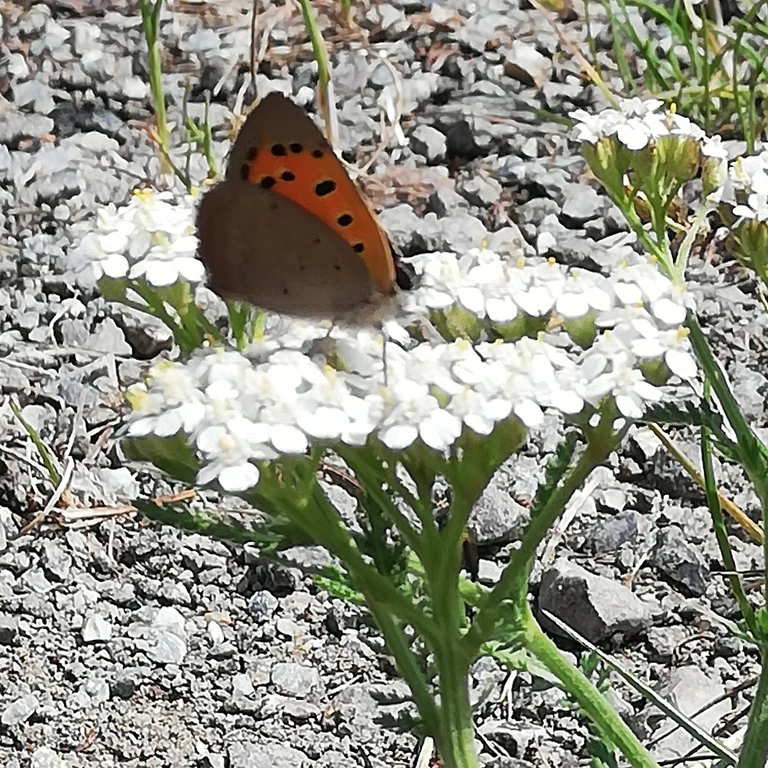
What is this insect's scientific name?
Lycaena phlaeas
